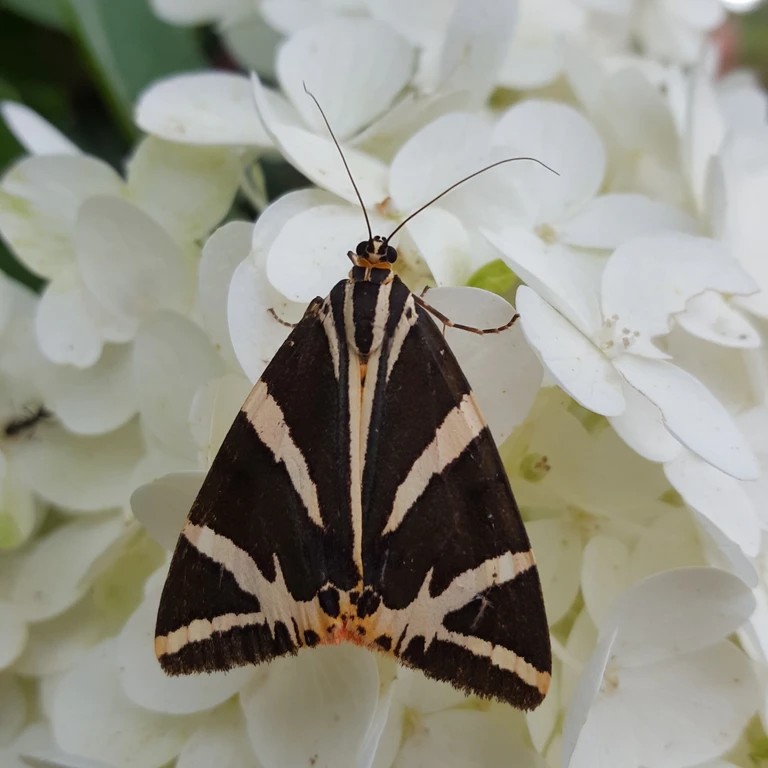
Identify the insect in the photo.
Euplagia quadripunctaria
